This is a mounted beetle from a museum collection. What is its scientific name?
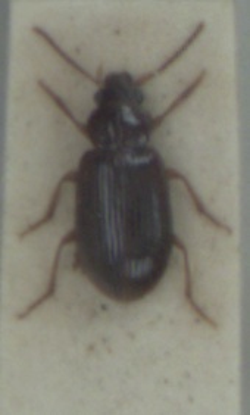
Bradycellus harpalinus
